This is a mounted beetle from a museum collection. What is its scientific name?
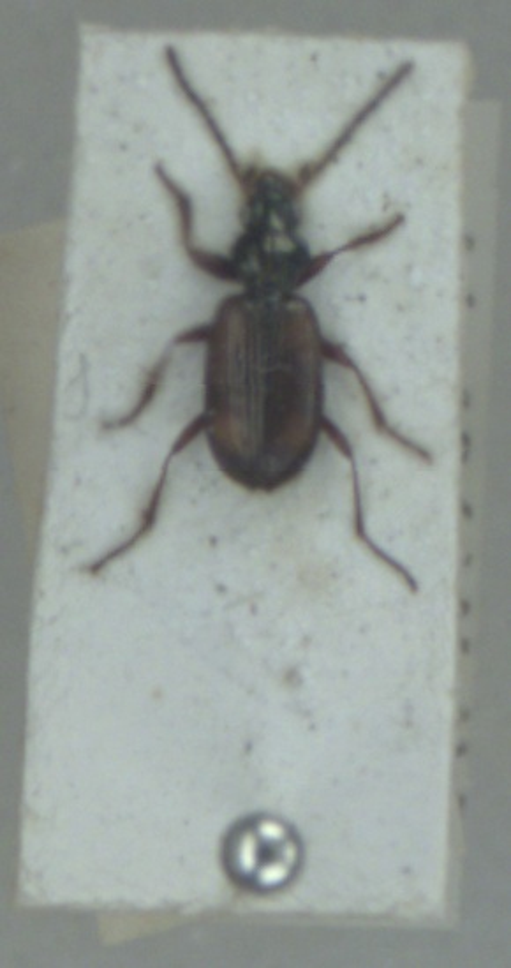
Bembidion saxatile
